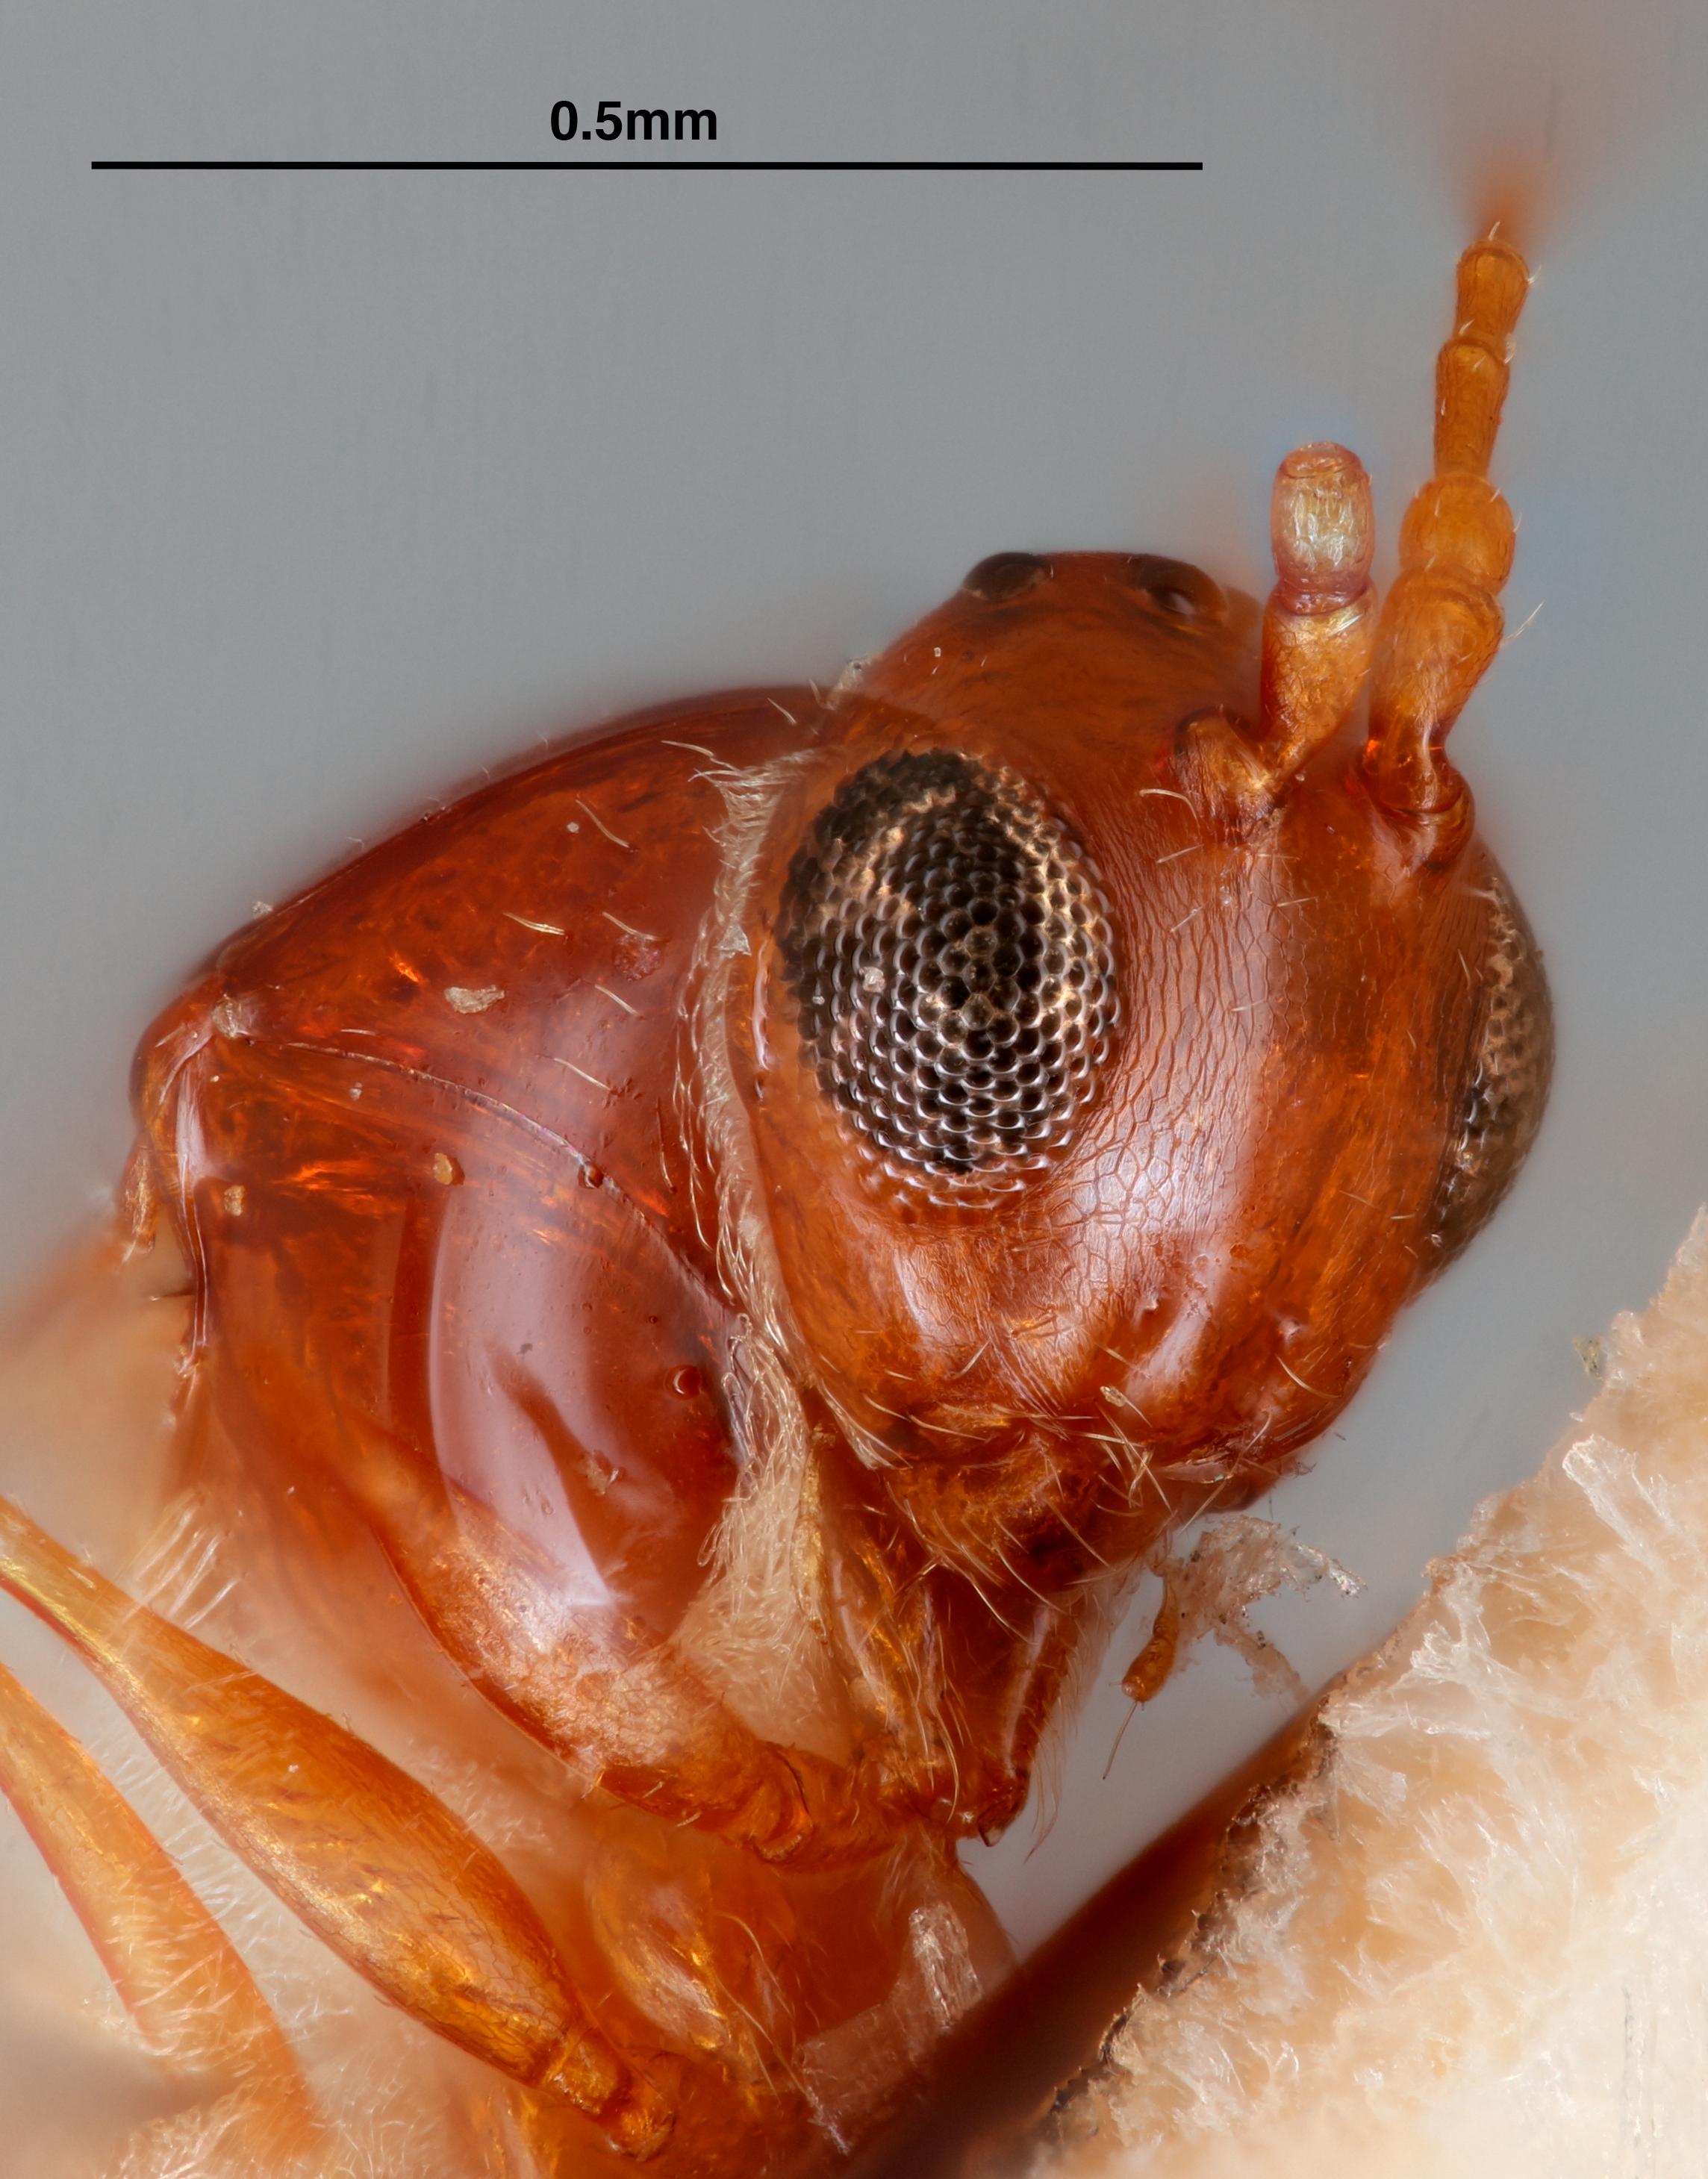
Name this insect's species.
Leptolamina ponapensis
